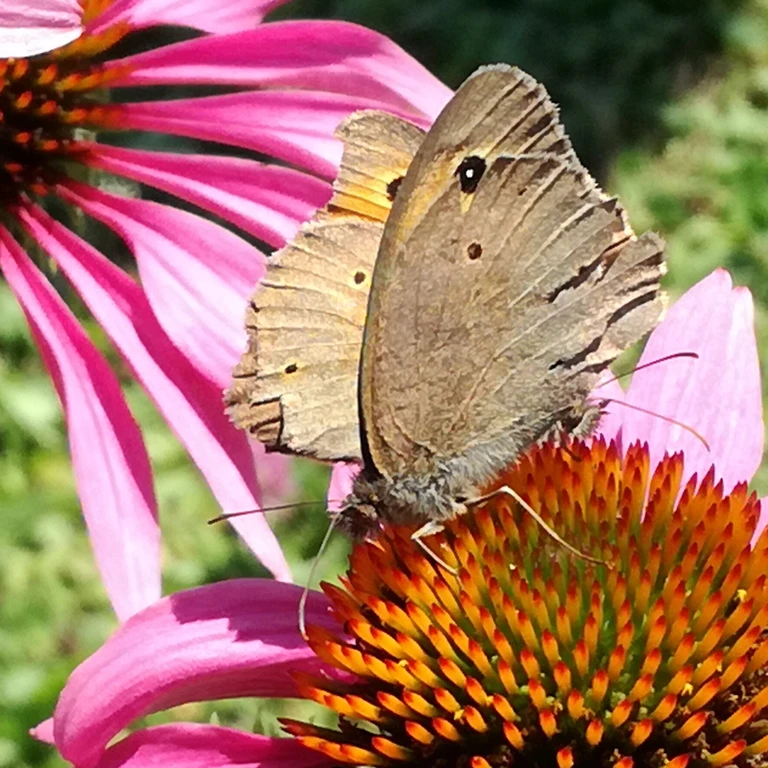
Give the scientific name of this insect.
Maniola jurtina
